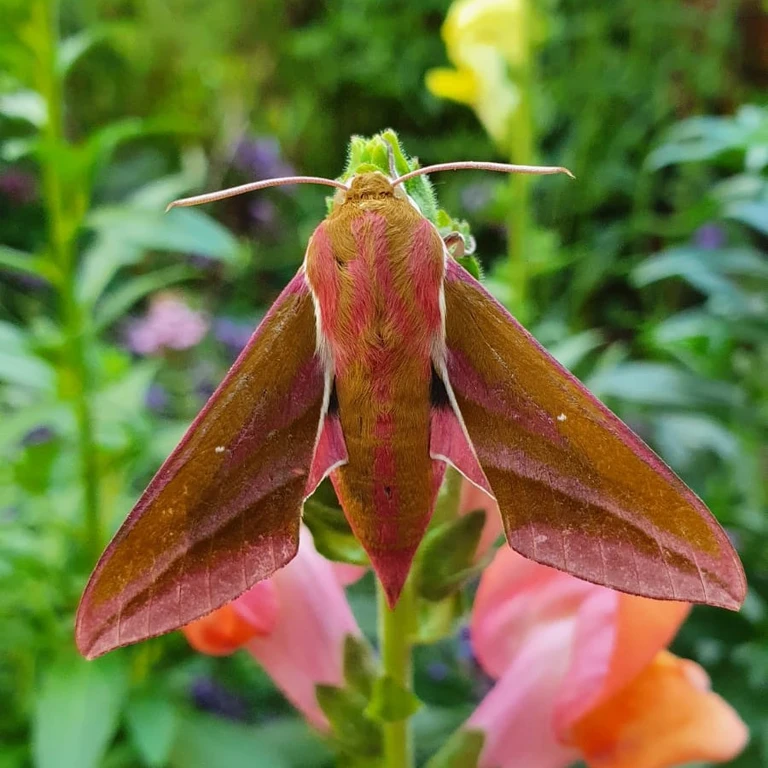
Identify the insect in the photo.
Deilephila elpenor
